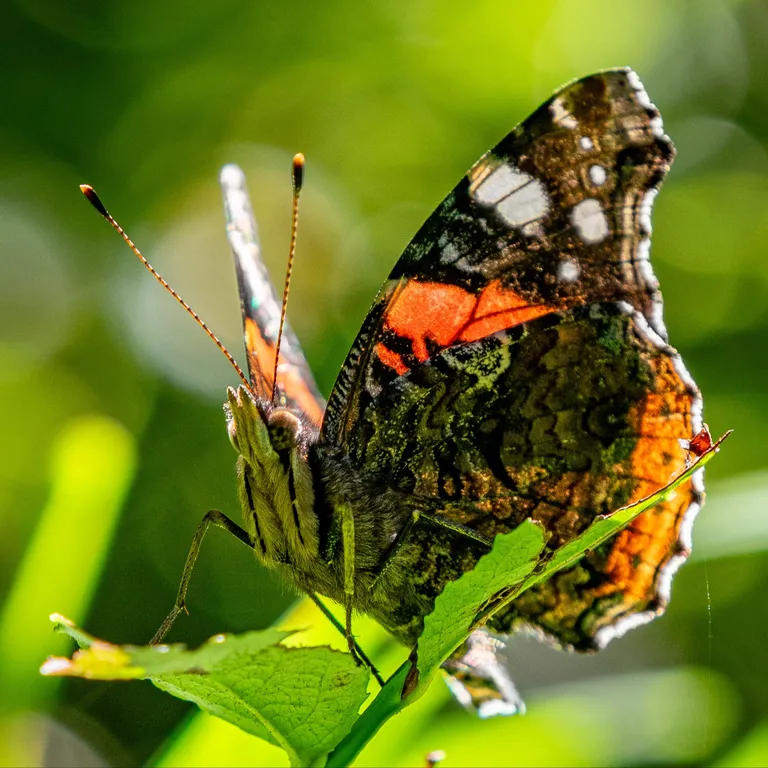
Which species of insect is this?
Vanessa atalanta
